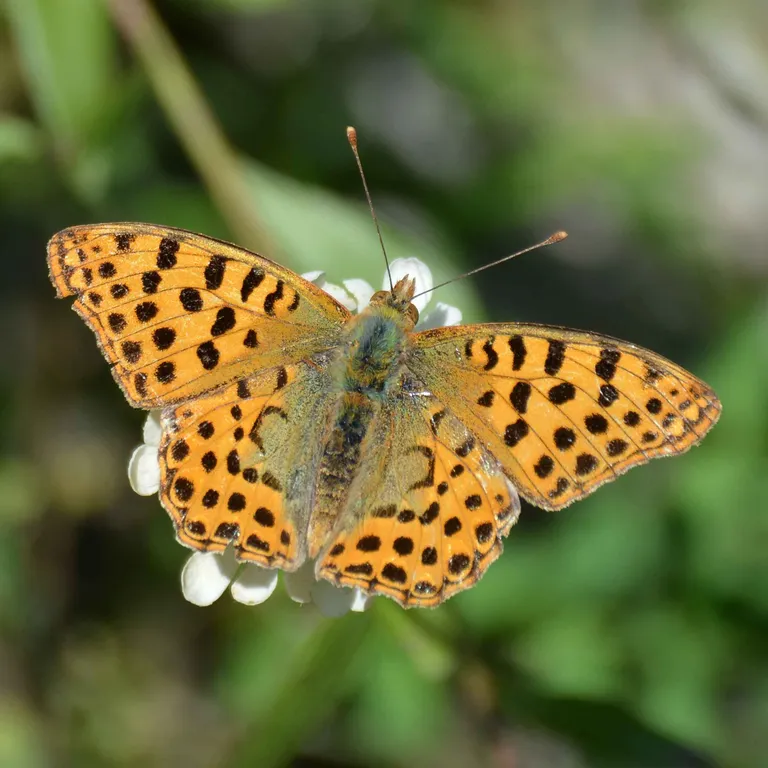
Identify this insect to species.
Issoria lathonia
